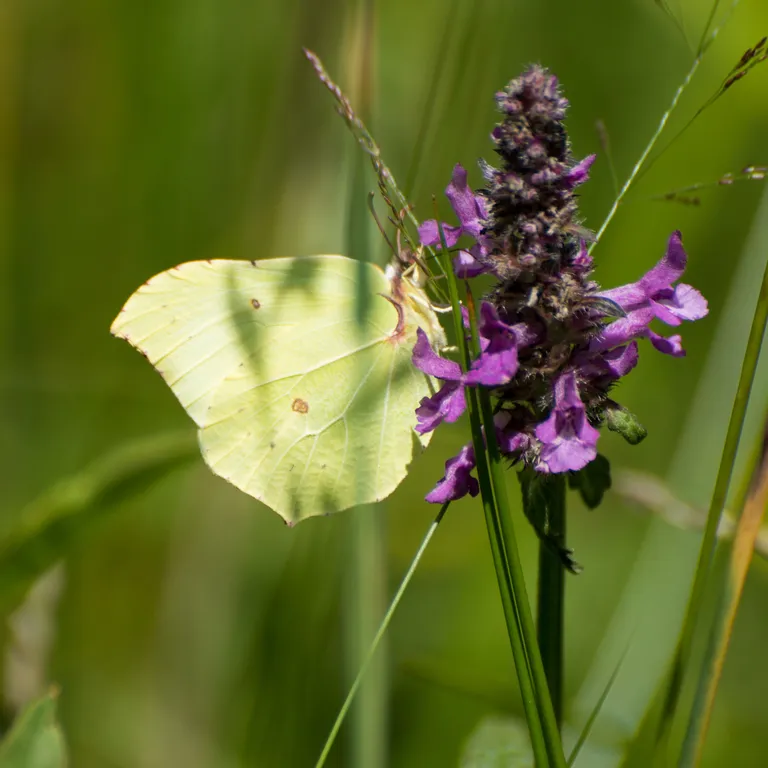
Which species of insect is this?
Gonepteryx rhamni
